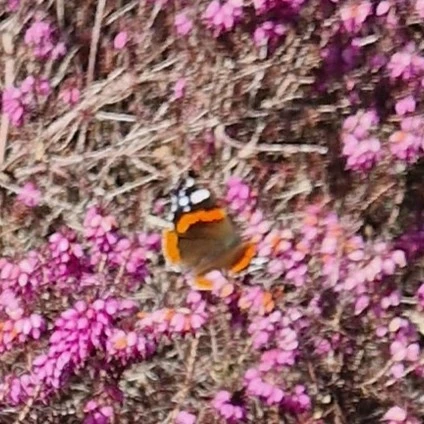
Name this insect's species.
Vanessa atalanta
